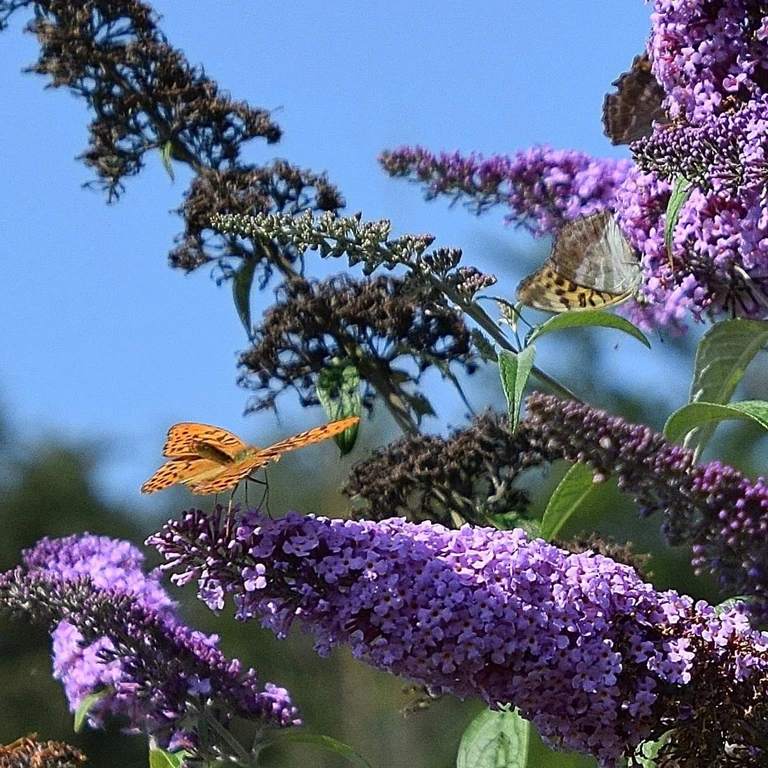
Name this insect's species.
Argynnis paphia
